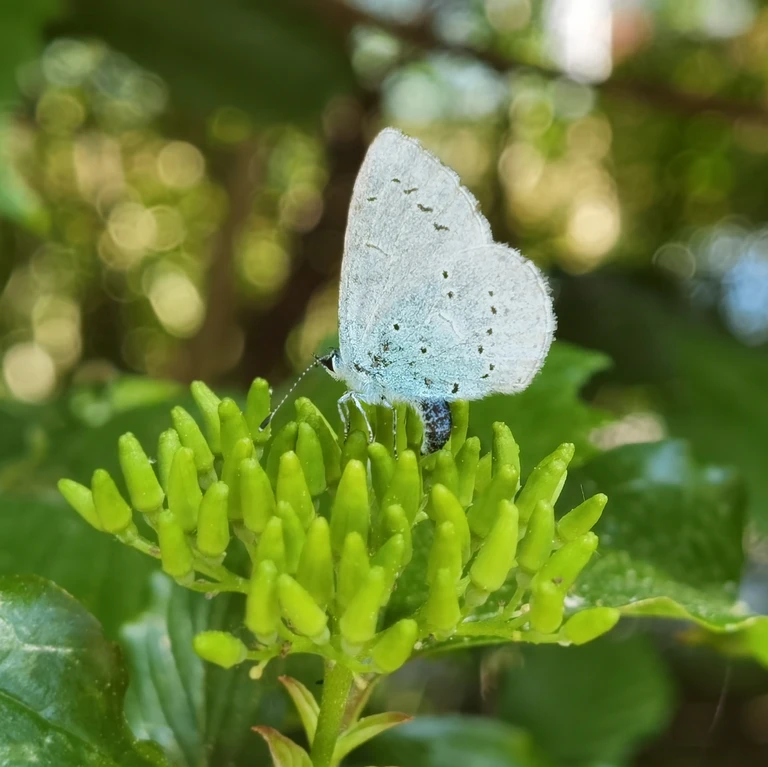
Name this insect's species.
Celastrina argiolus
